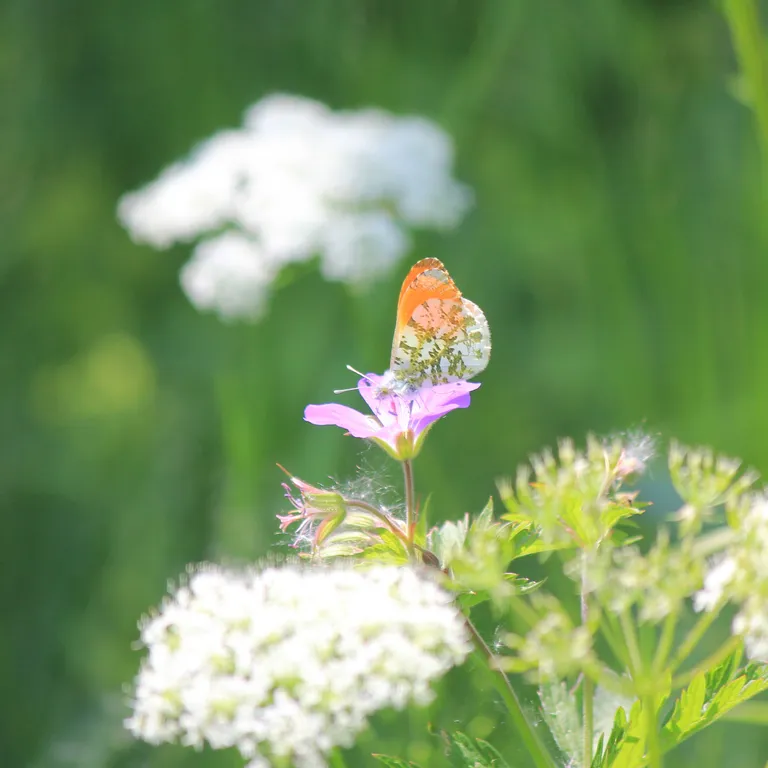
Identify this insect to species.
Anthocharis cardamines
